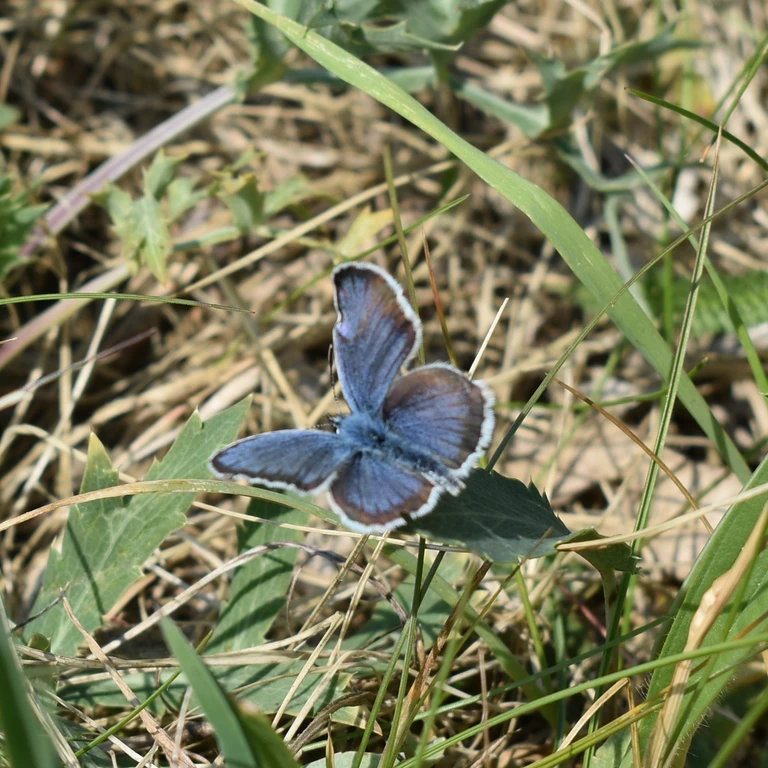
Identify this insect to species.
Plebejus argus
